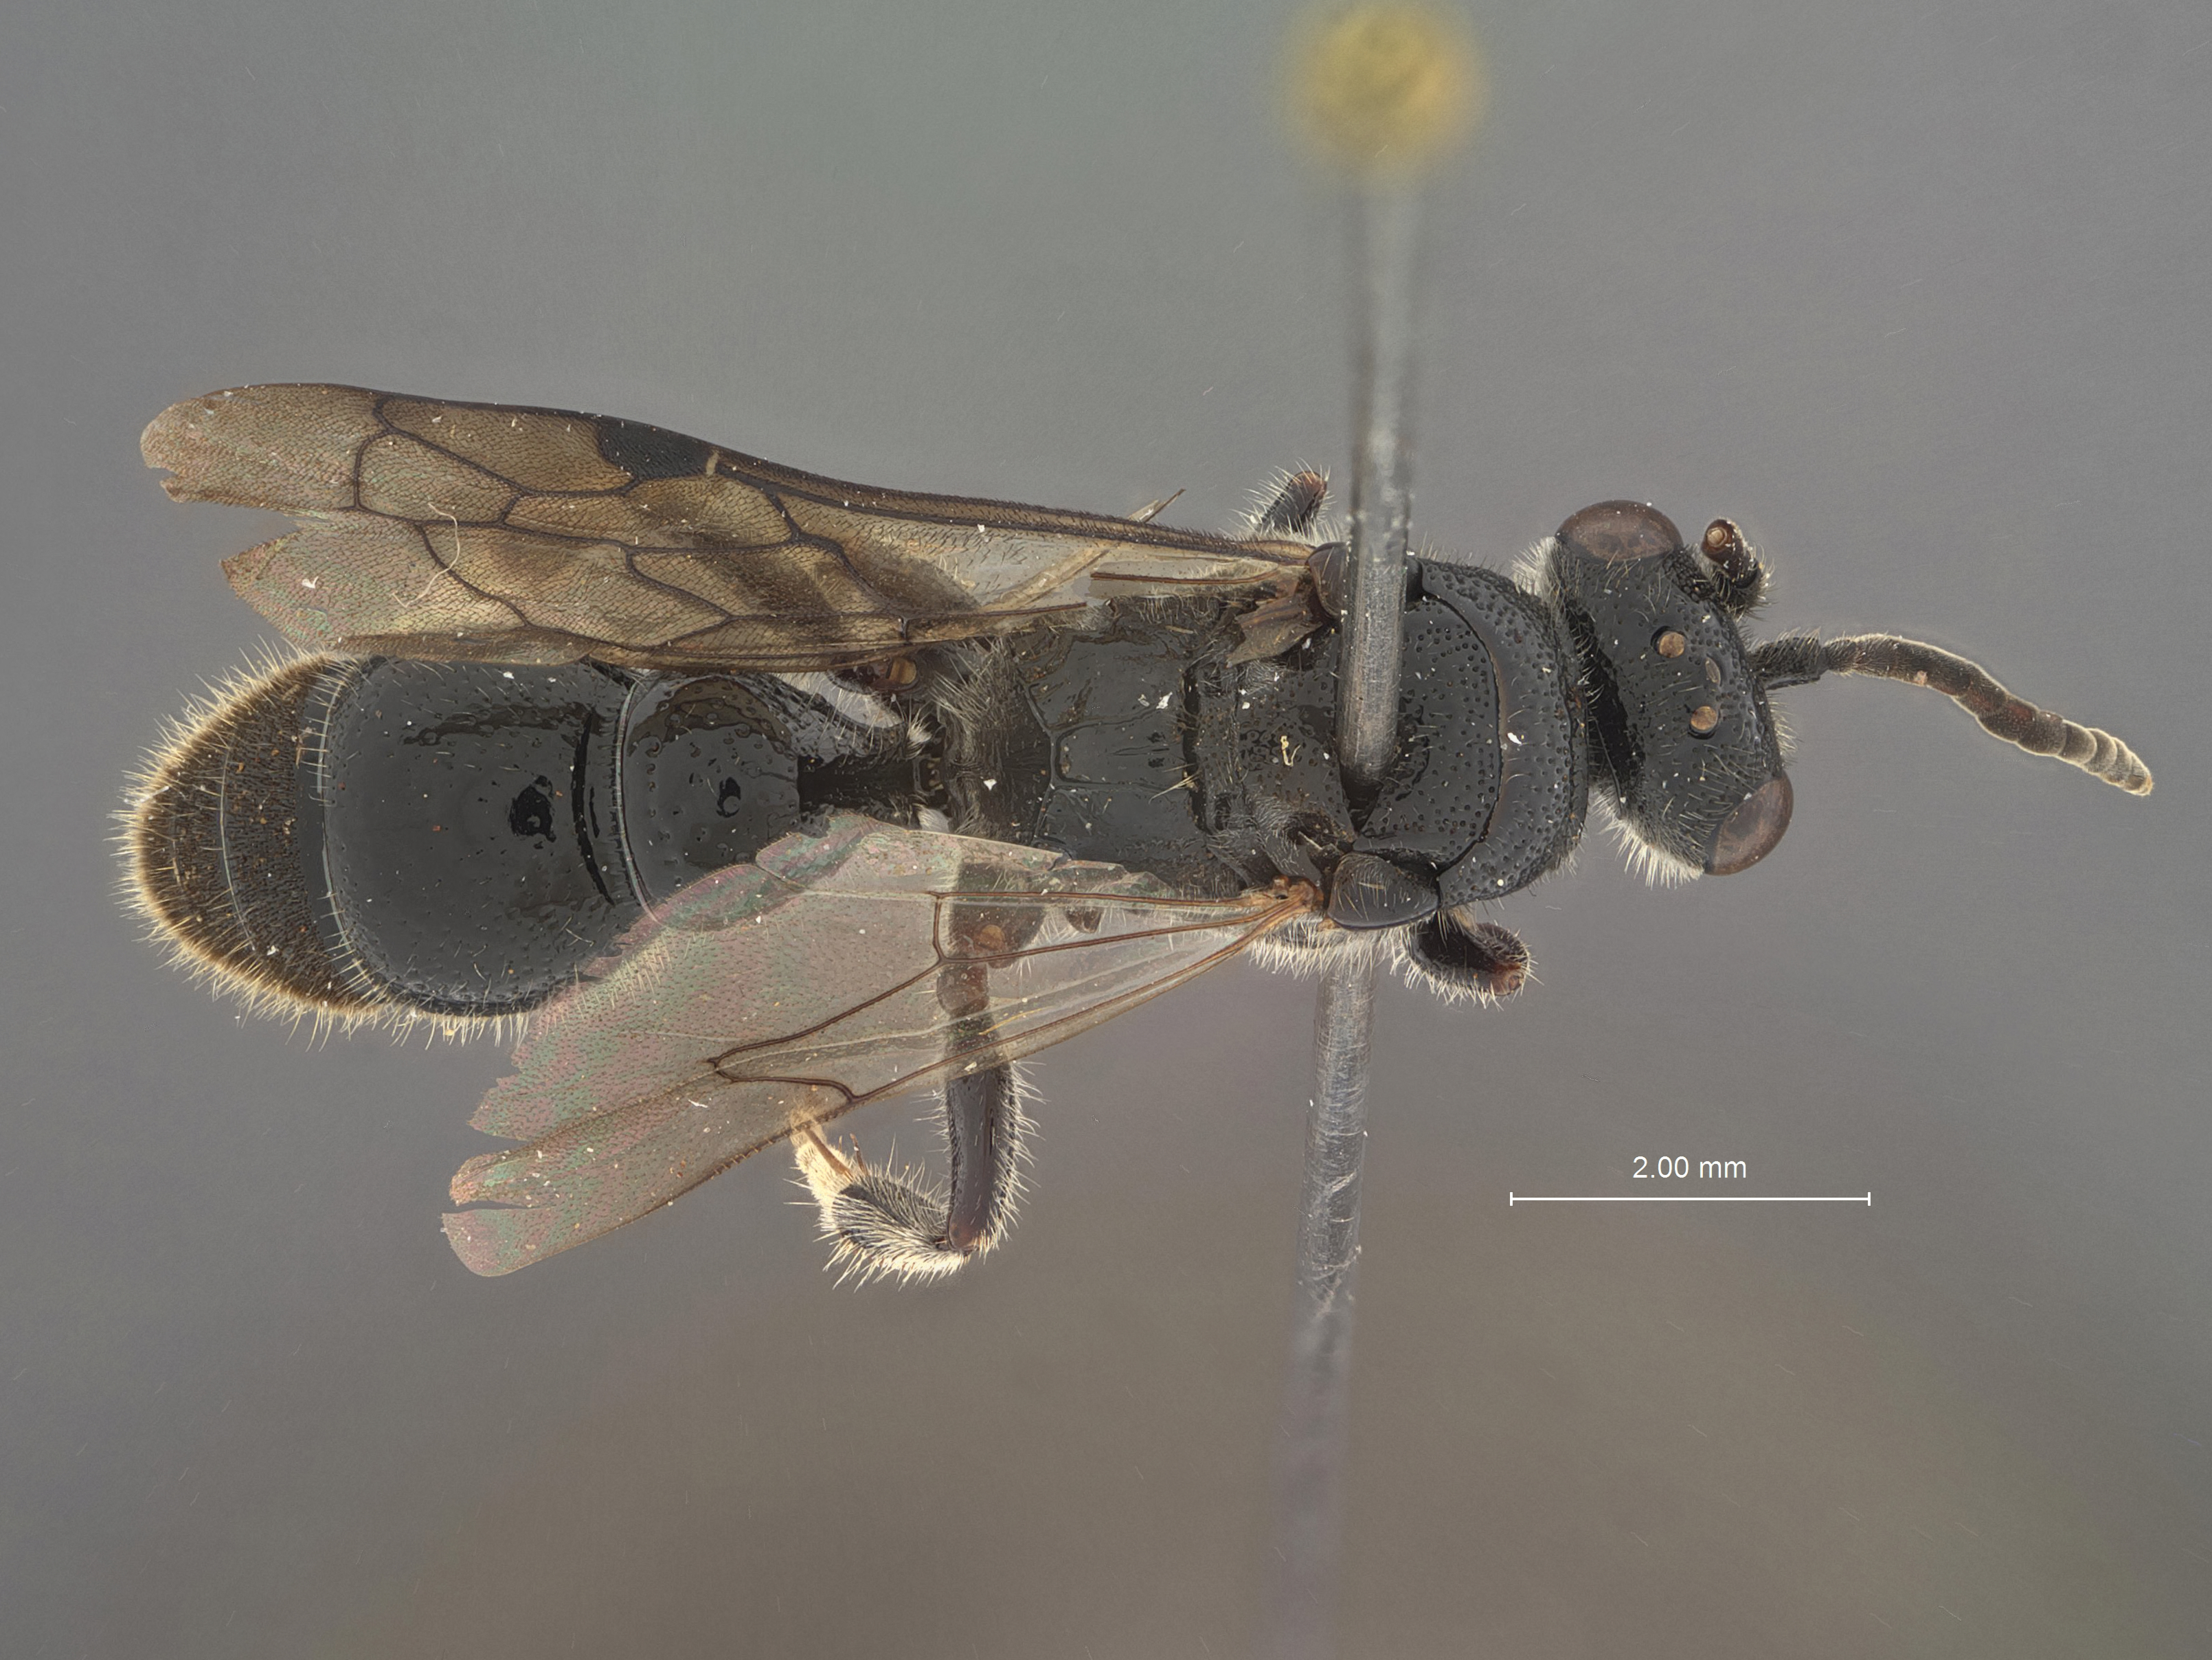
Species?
Tiphia komaii
